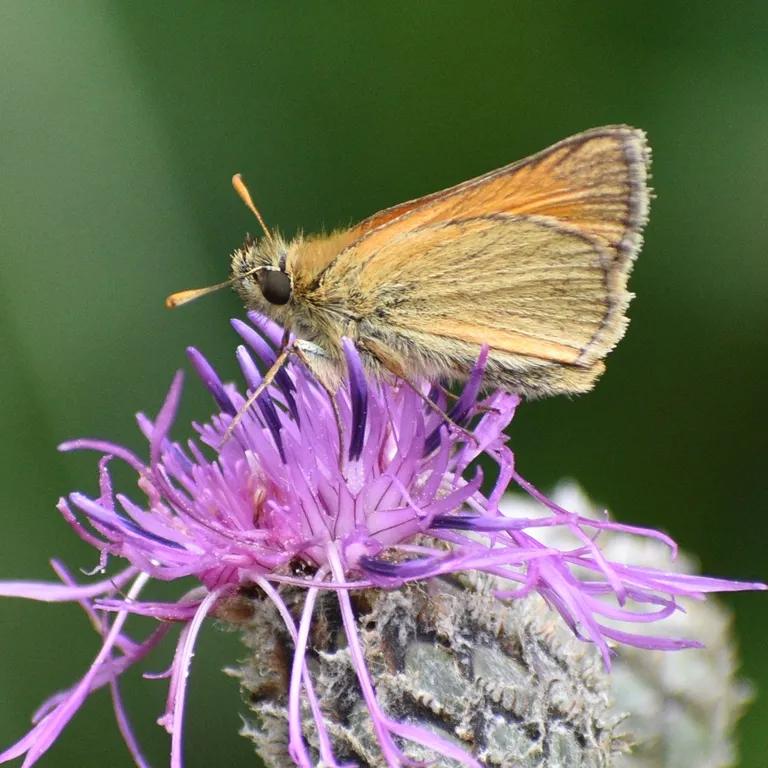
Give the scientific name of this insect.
Thymelicus sylvestris
